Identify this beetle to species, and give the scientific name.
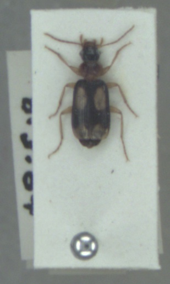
Dromius quadrimaculatus
